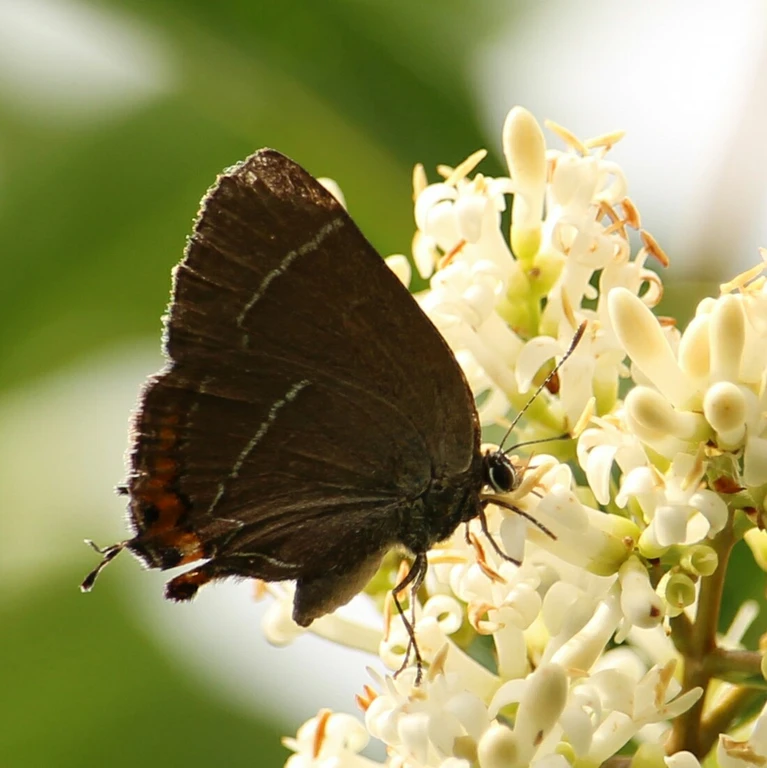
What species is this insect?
Satyrium w-album
